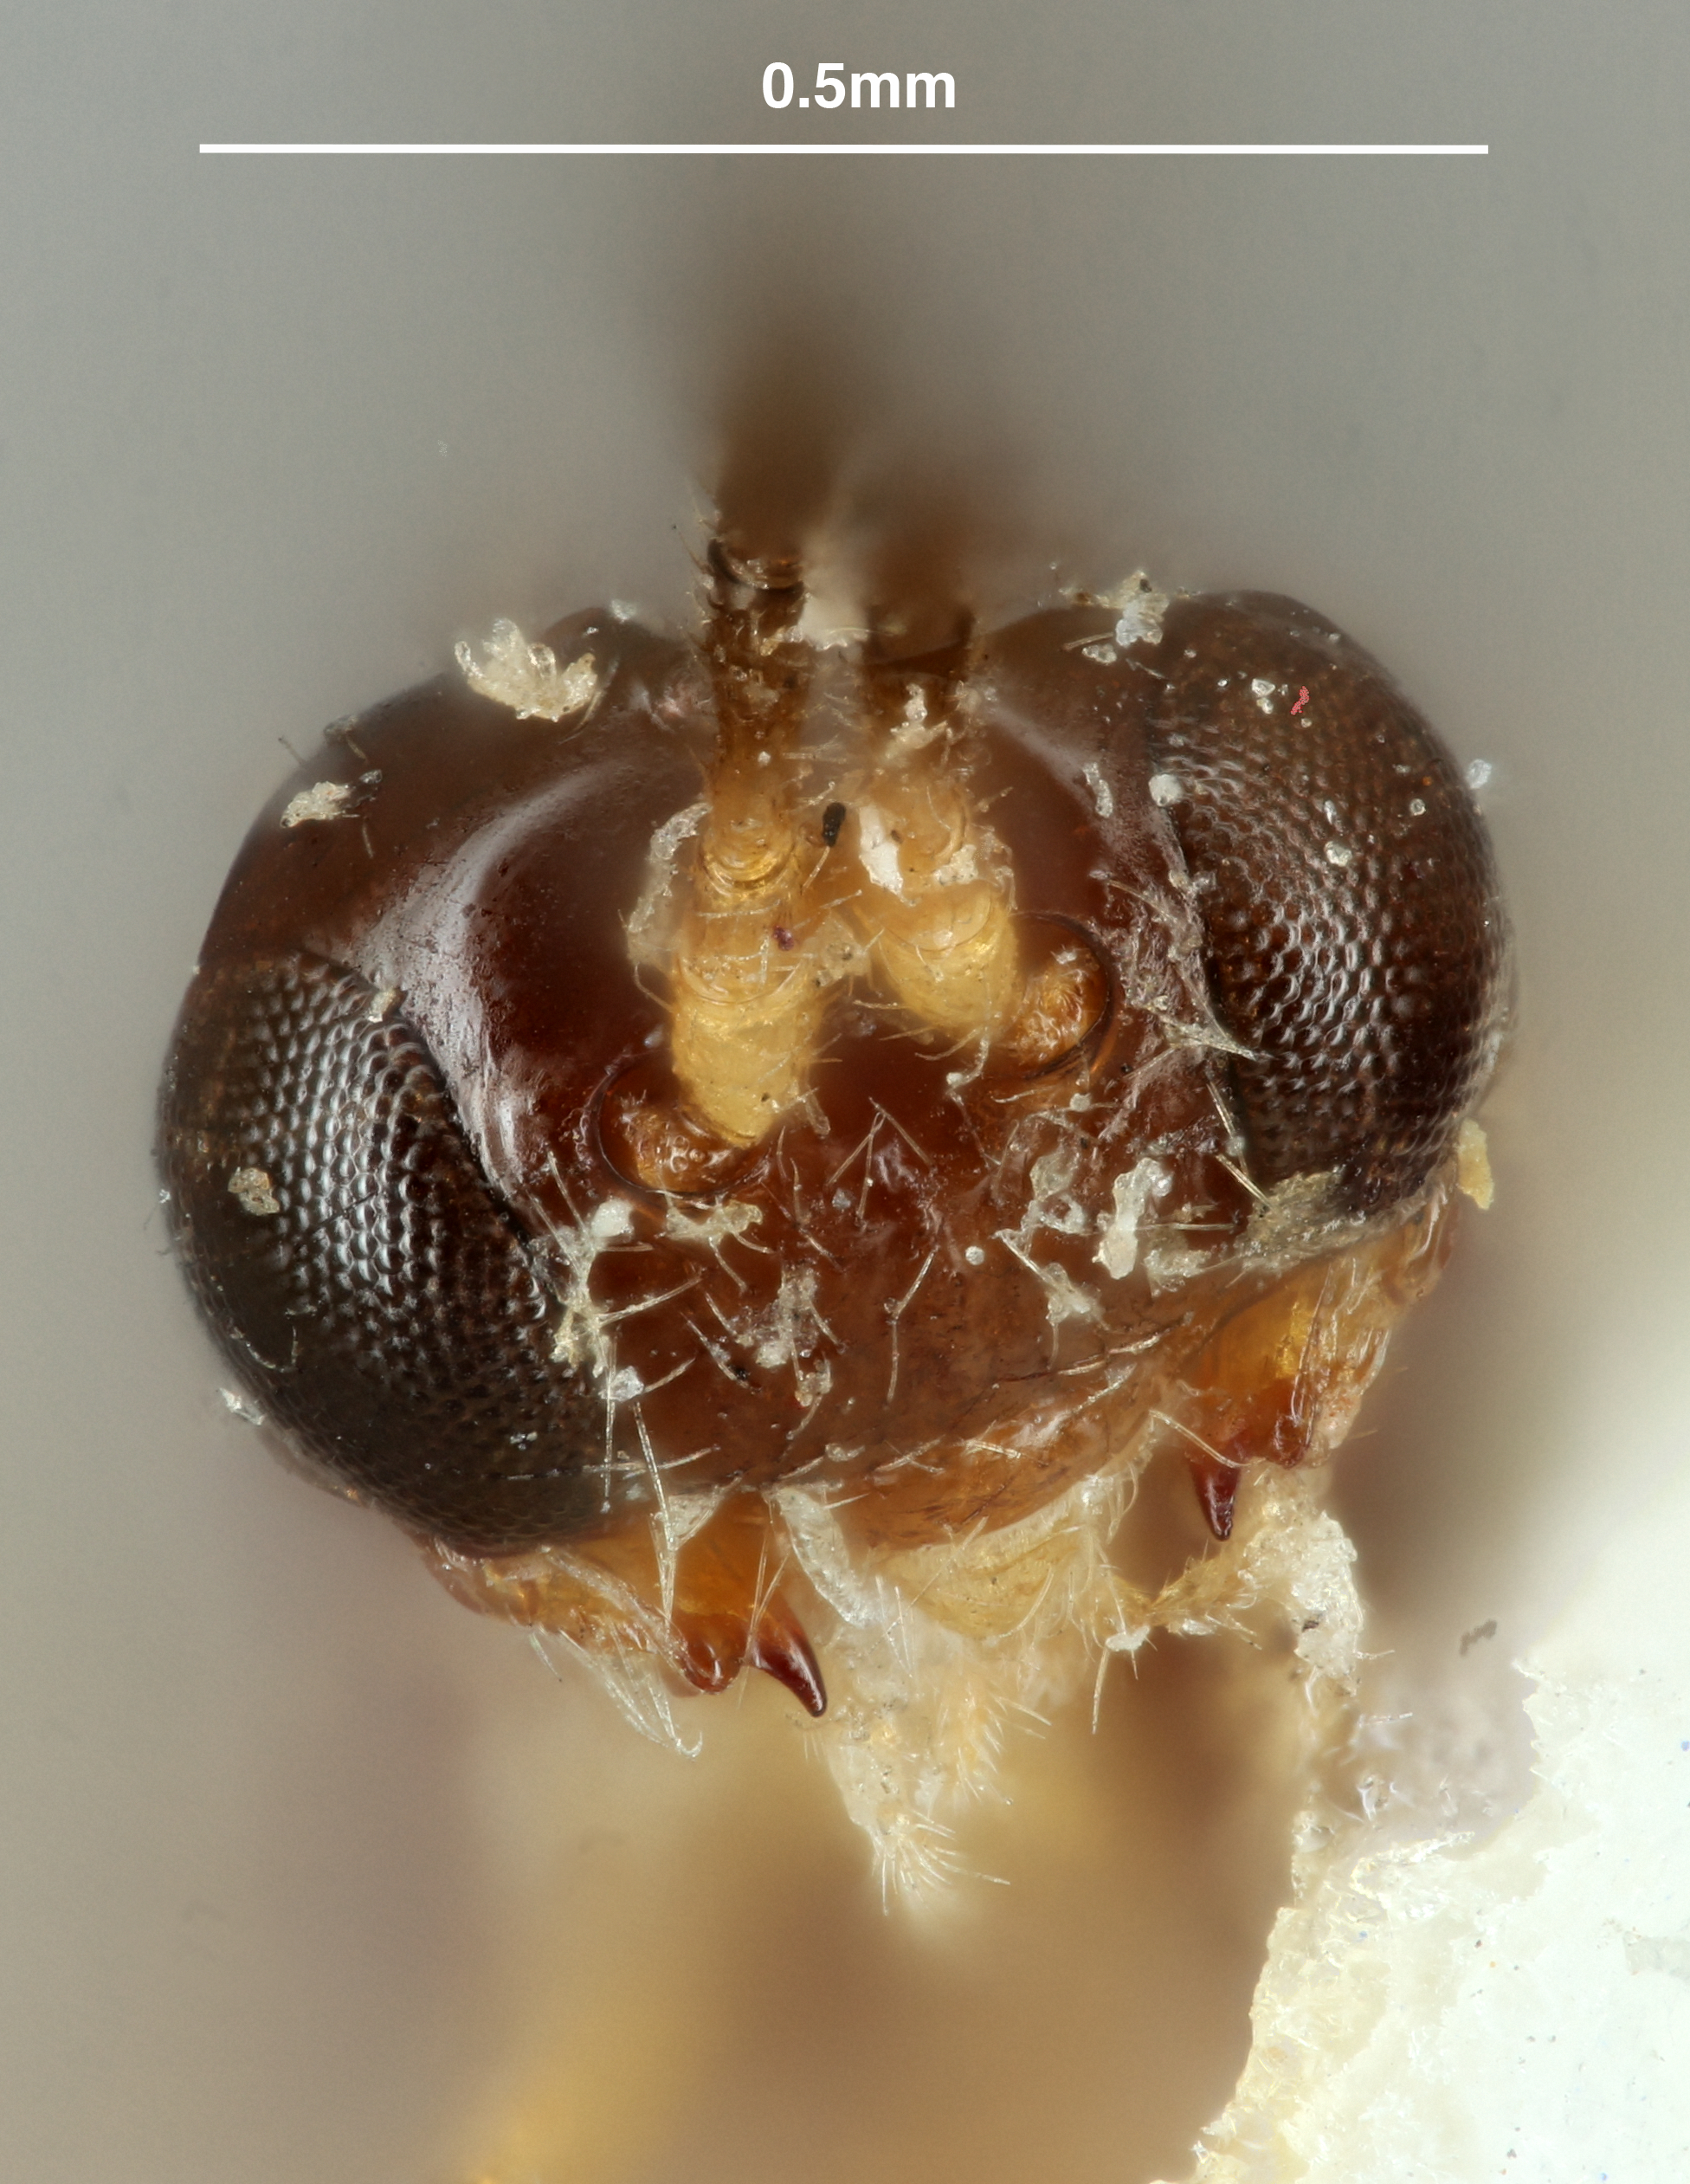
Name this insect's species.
Dacnusa oscinidis
